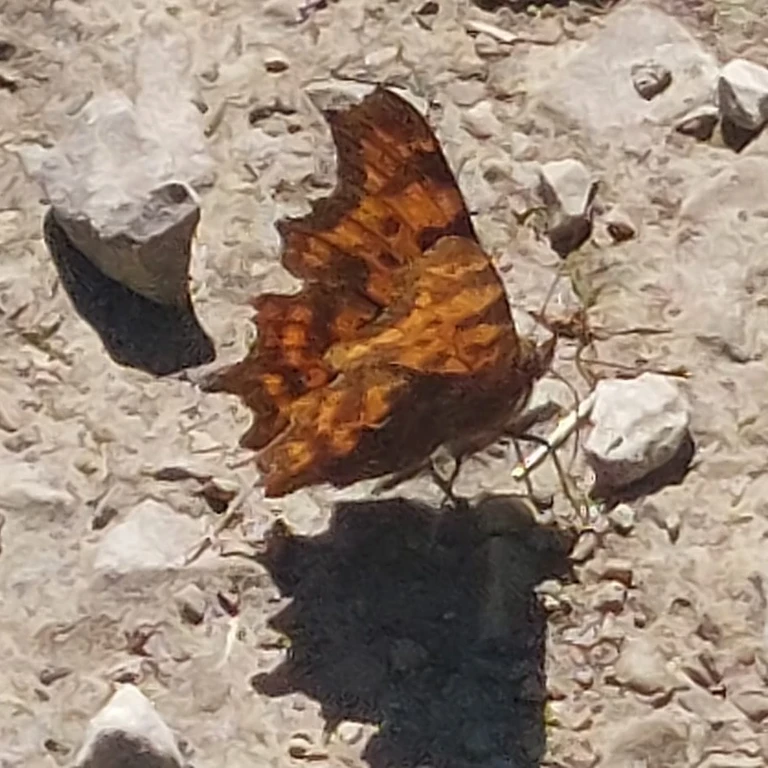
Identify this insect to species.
Polygonia c-album
